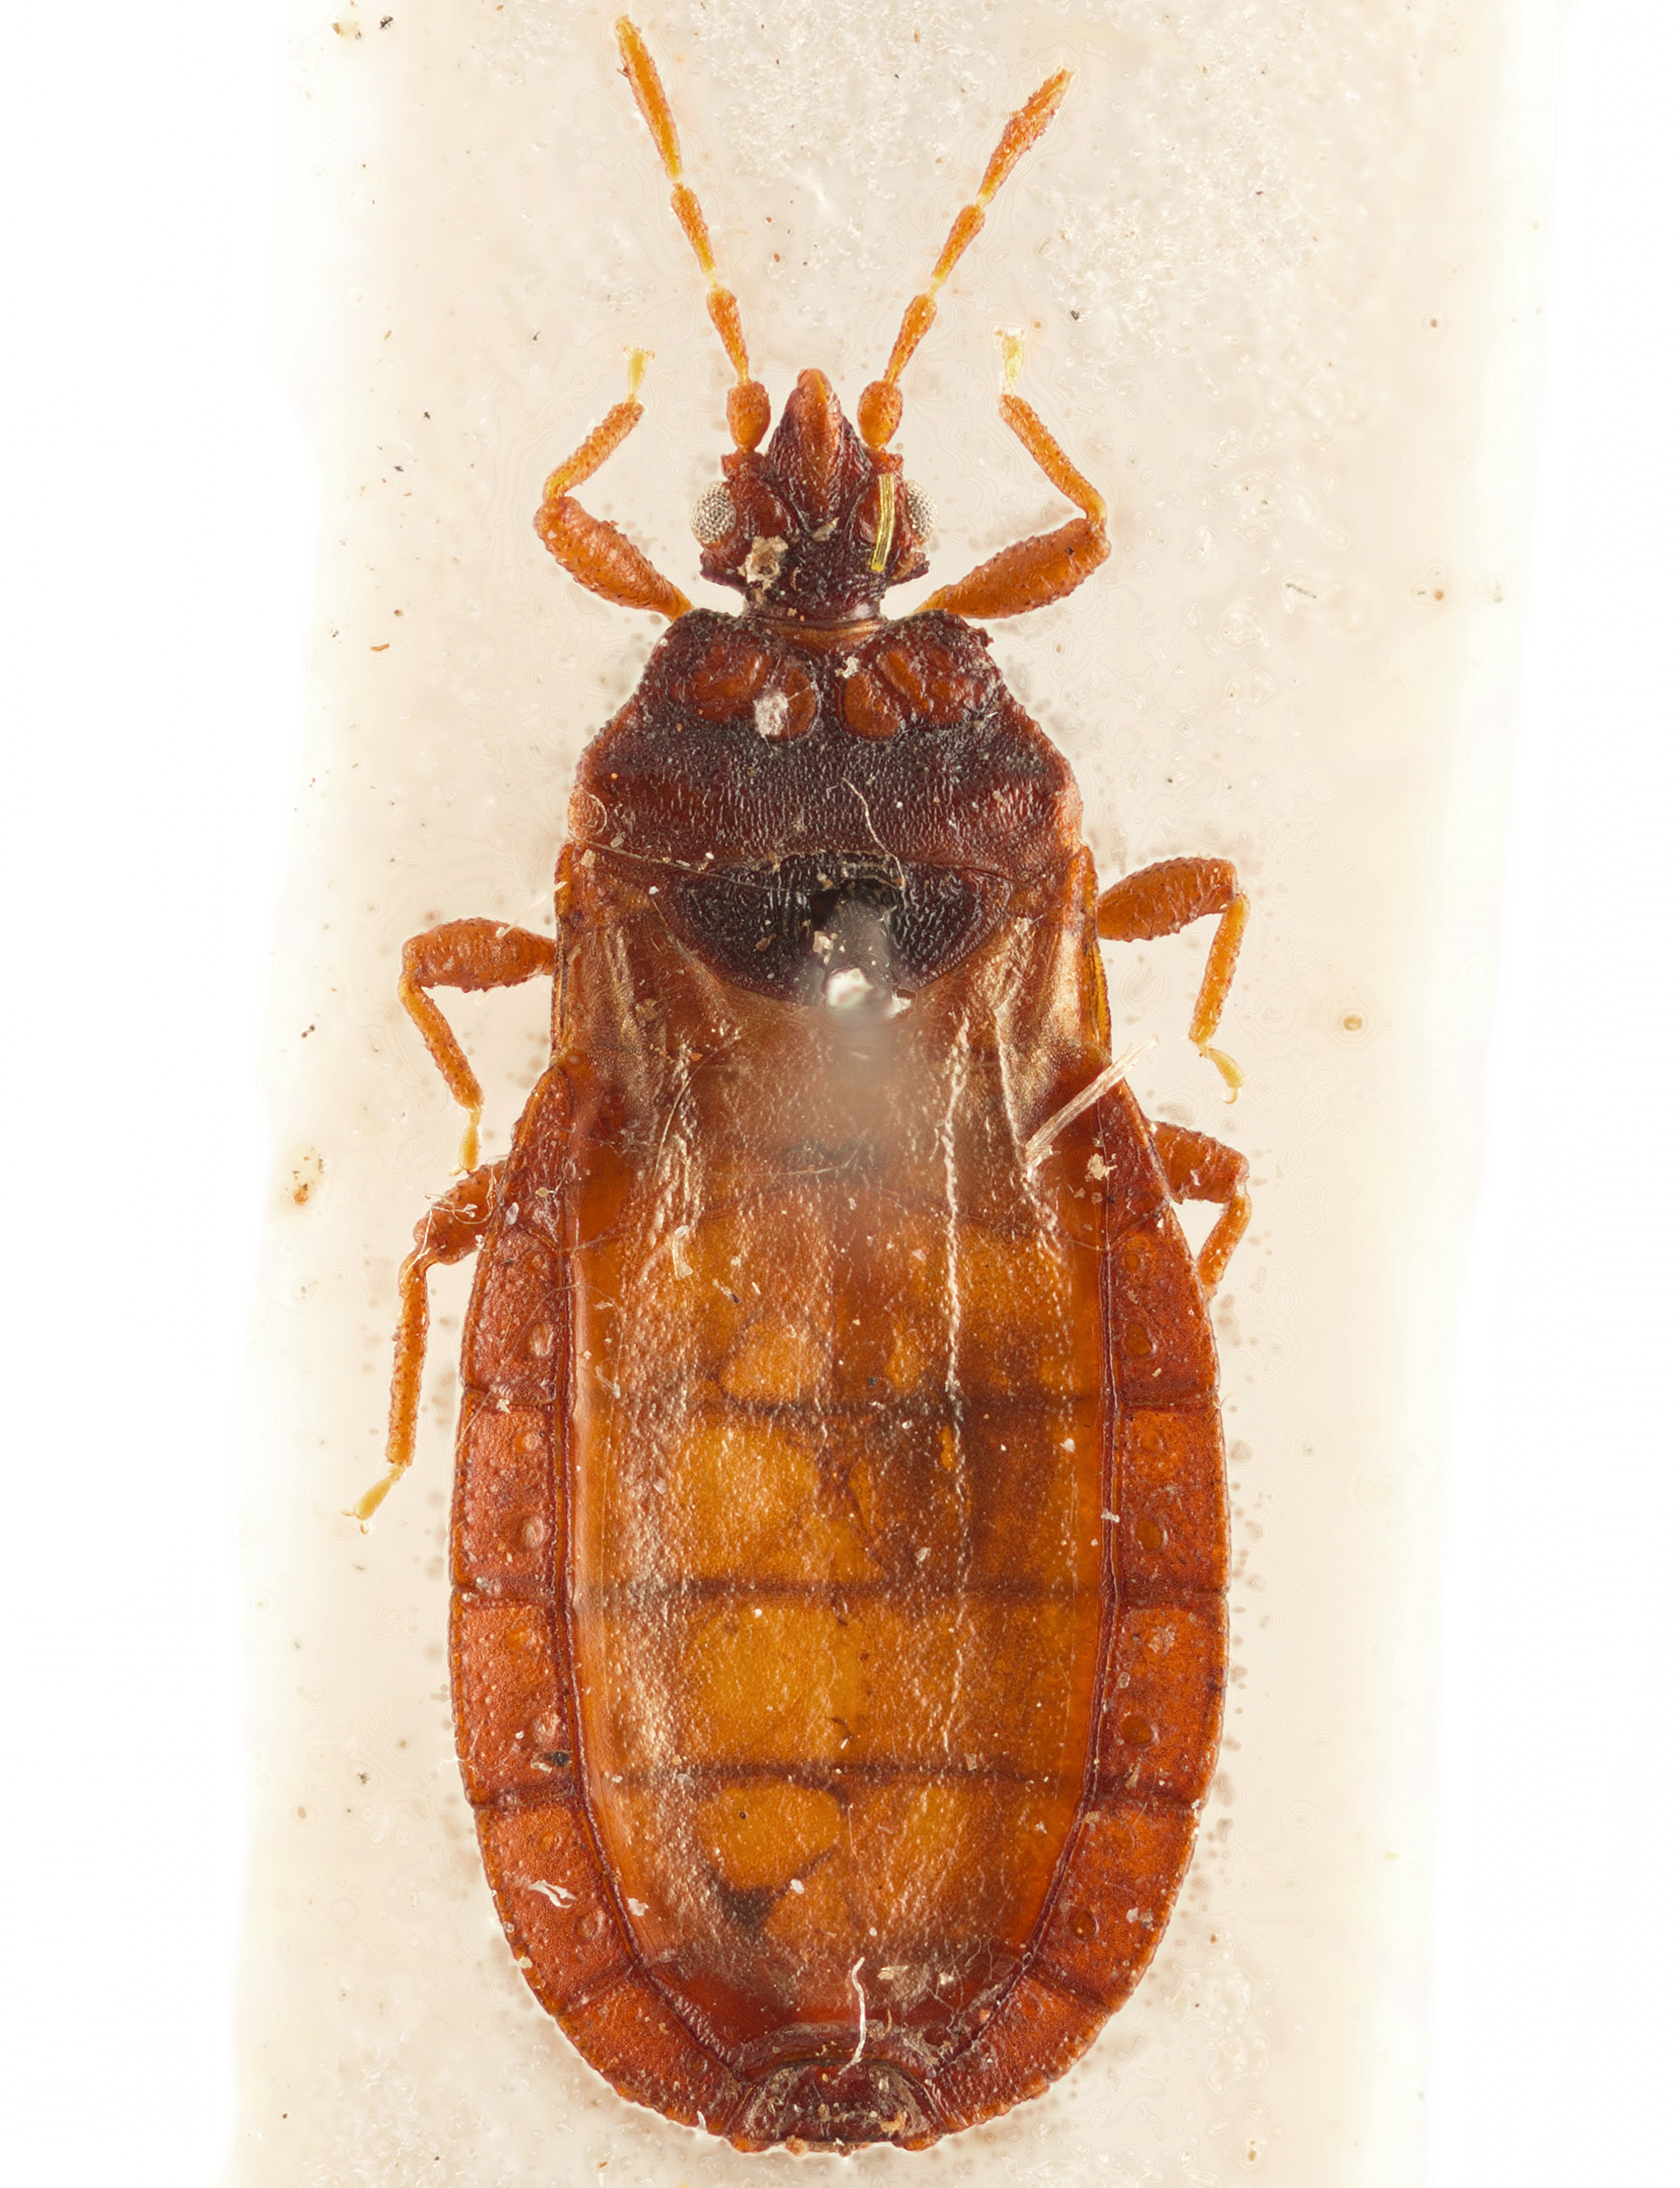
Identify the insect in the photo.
Breviscutaneurus breviscutatus
